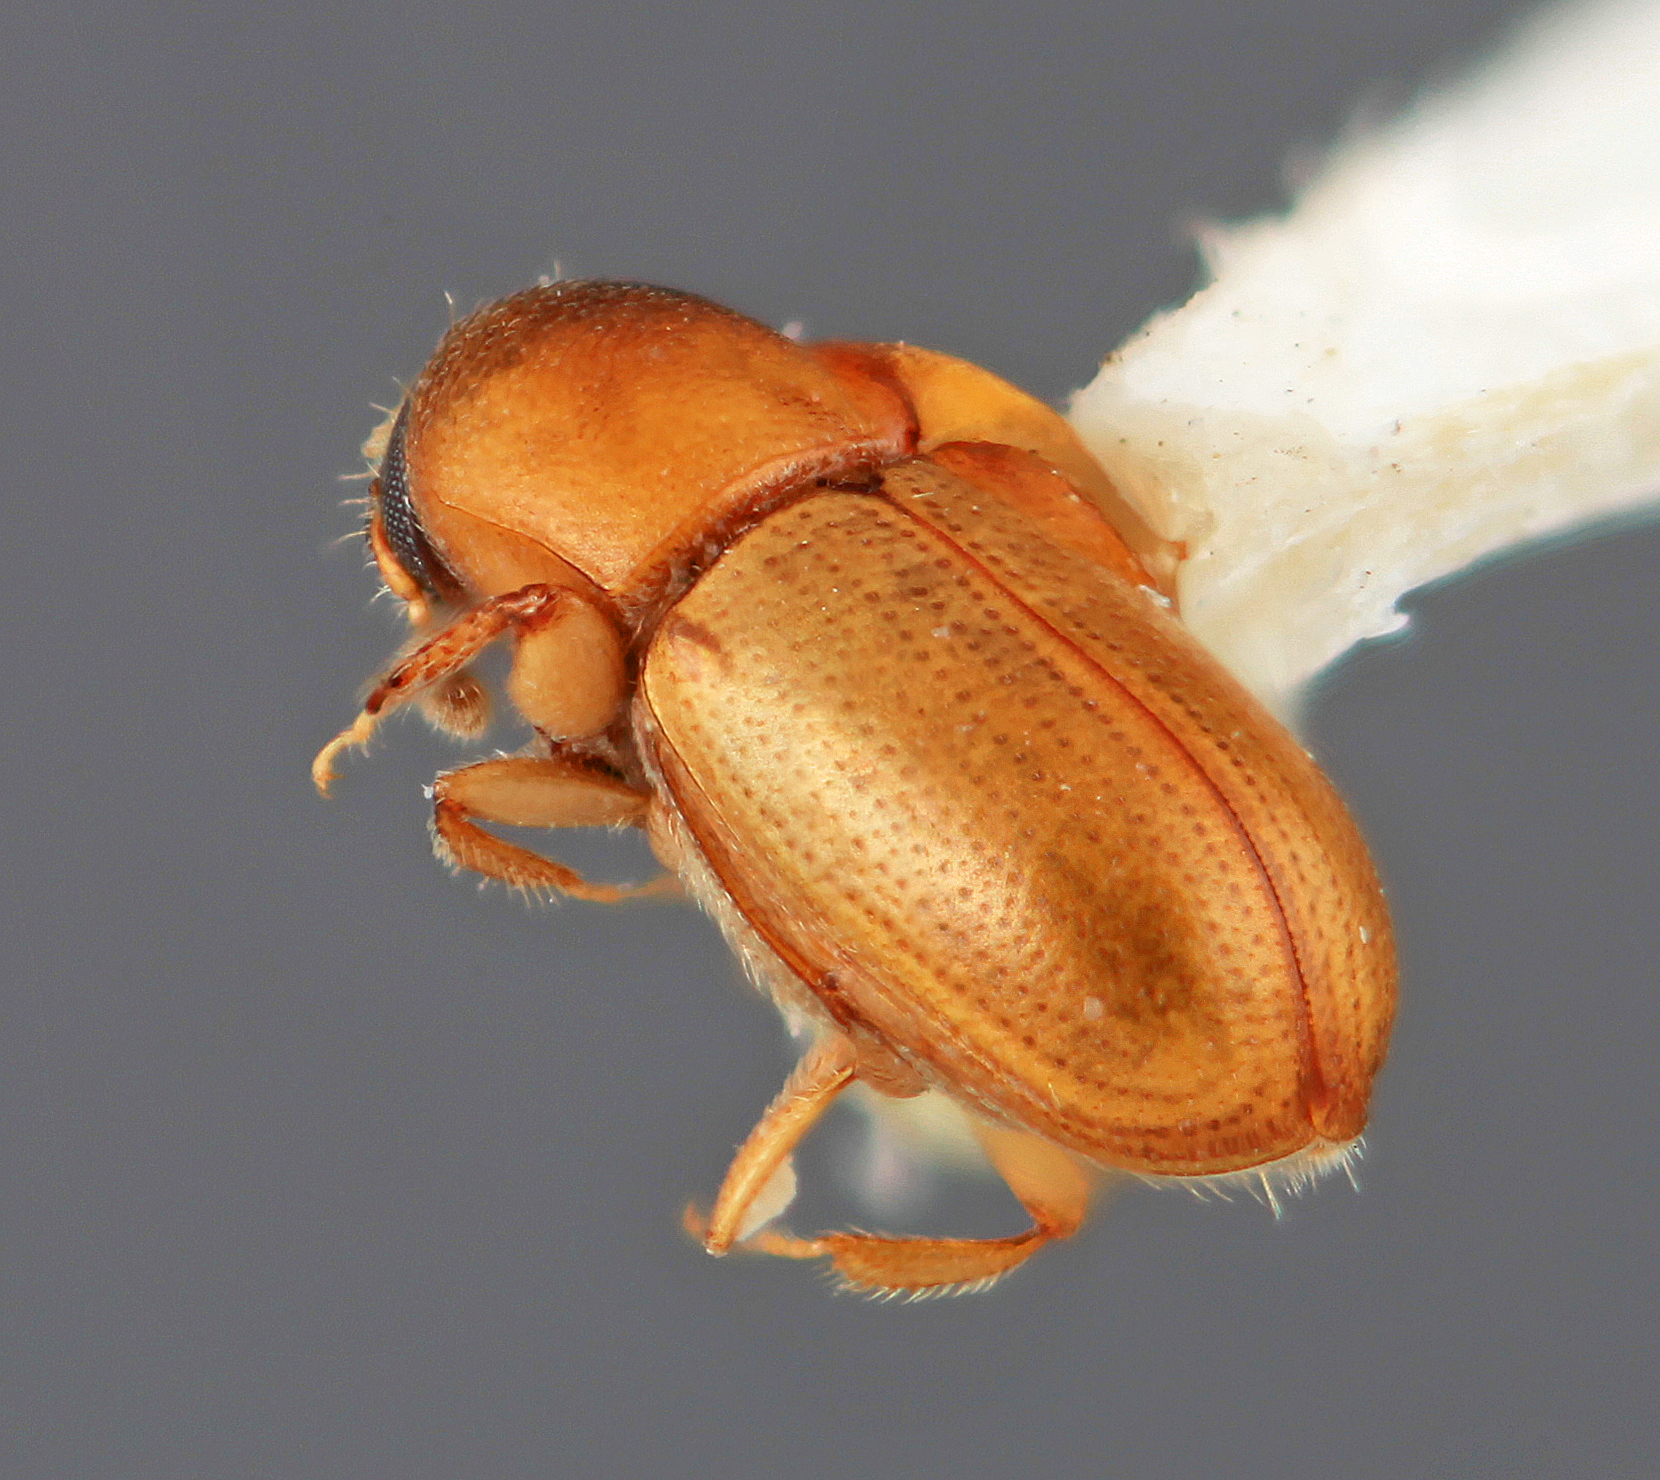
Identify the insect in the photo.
Scolytodes facetus
